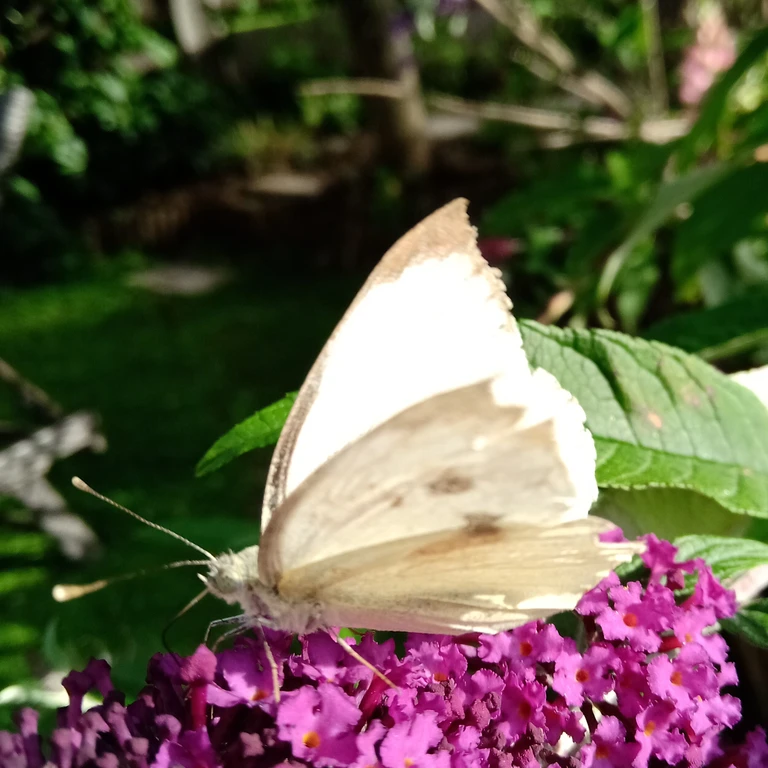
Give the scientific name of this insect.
Pieris brassicae
